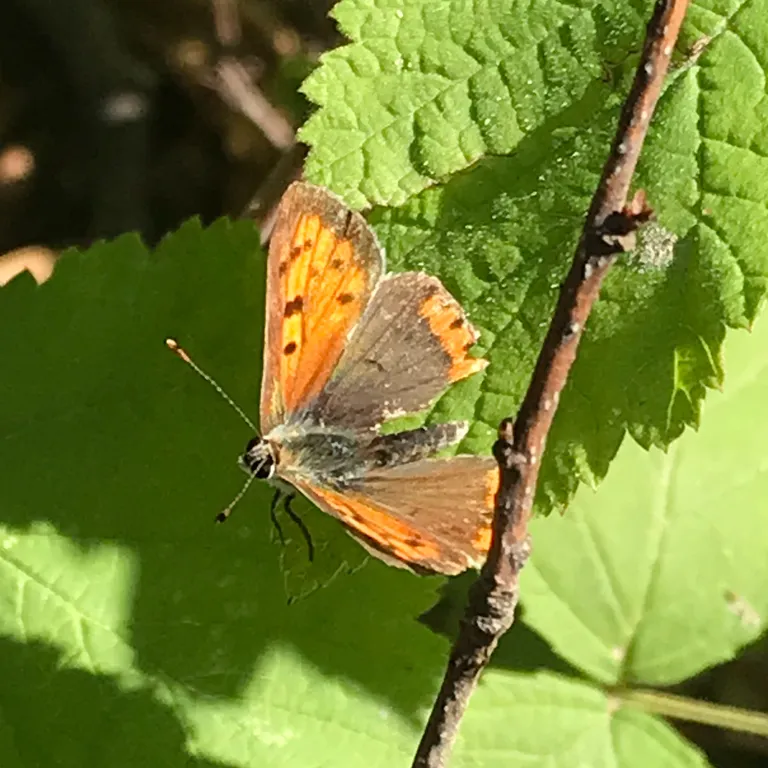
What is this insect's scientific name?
Lycaena phlaeas
